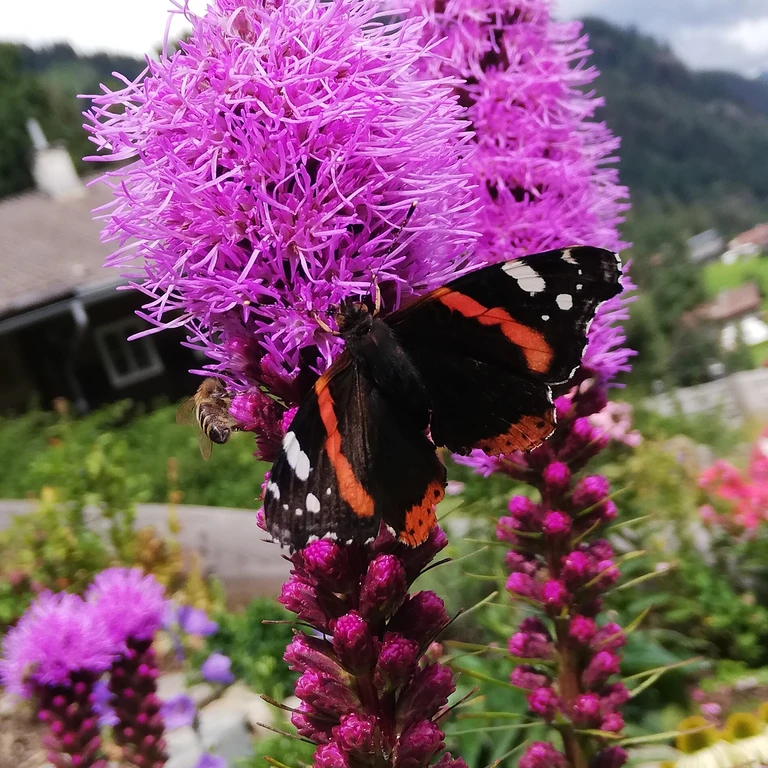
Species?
Vanessa atalanta
